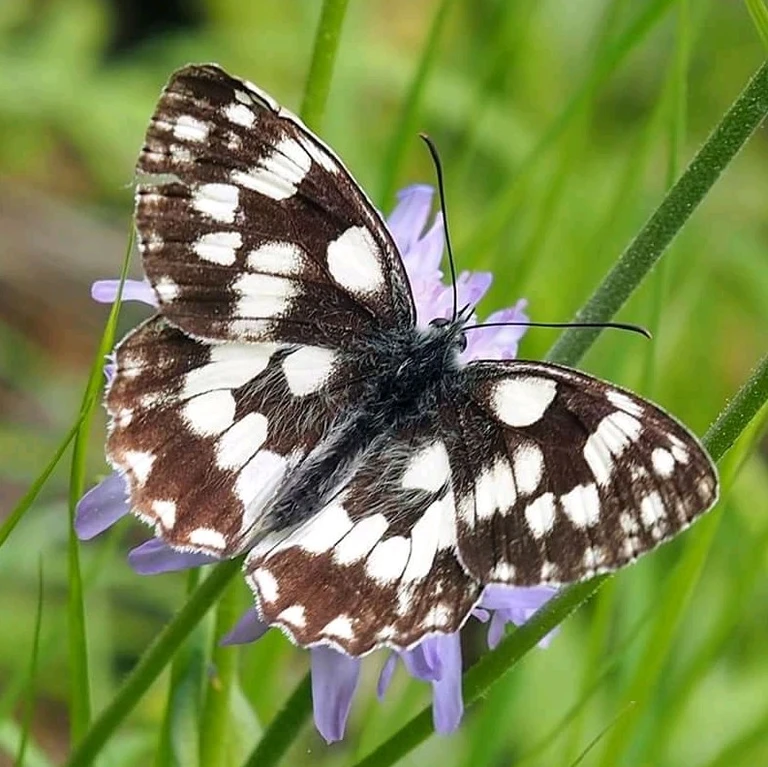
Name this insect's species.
Melanargia galathea
